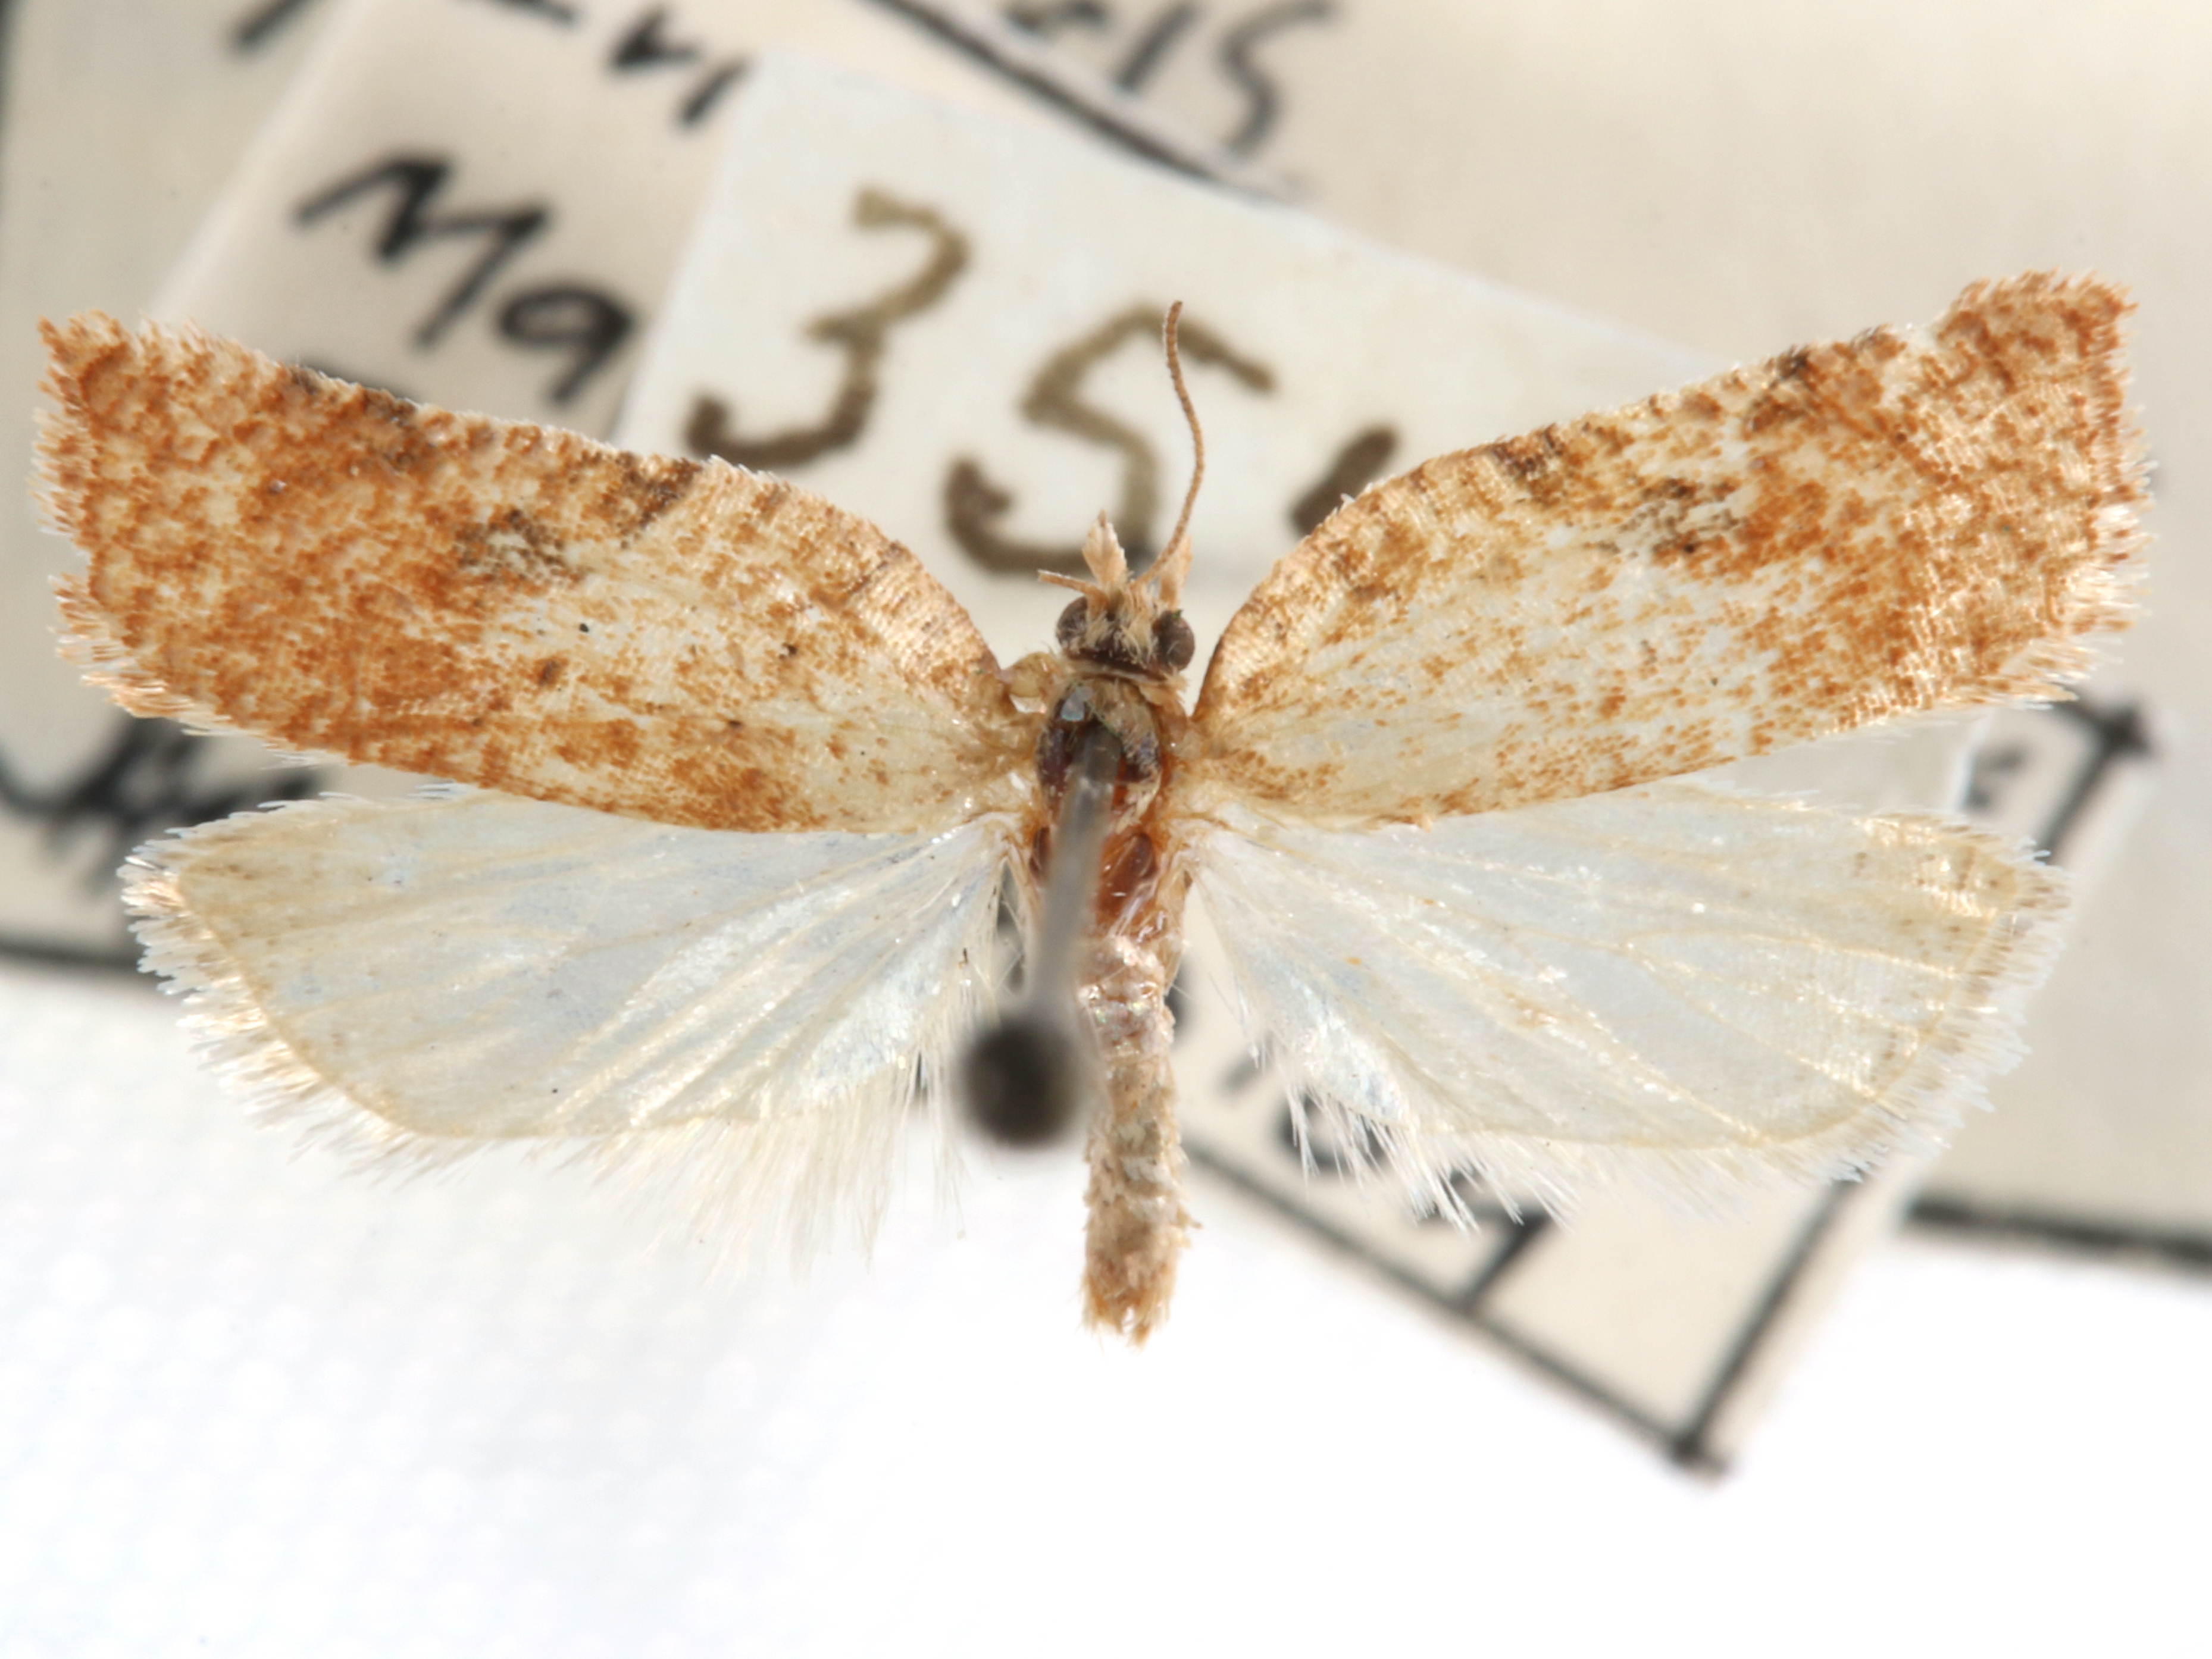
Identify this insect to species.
Acleris santacrucis
